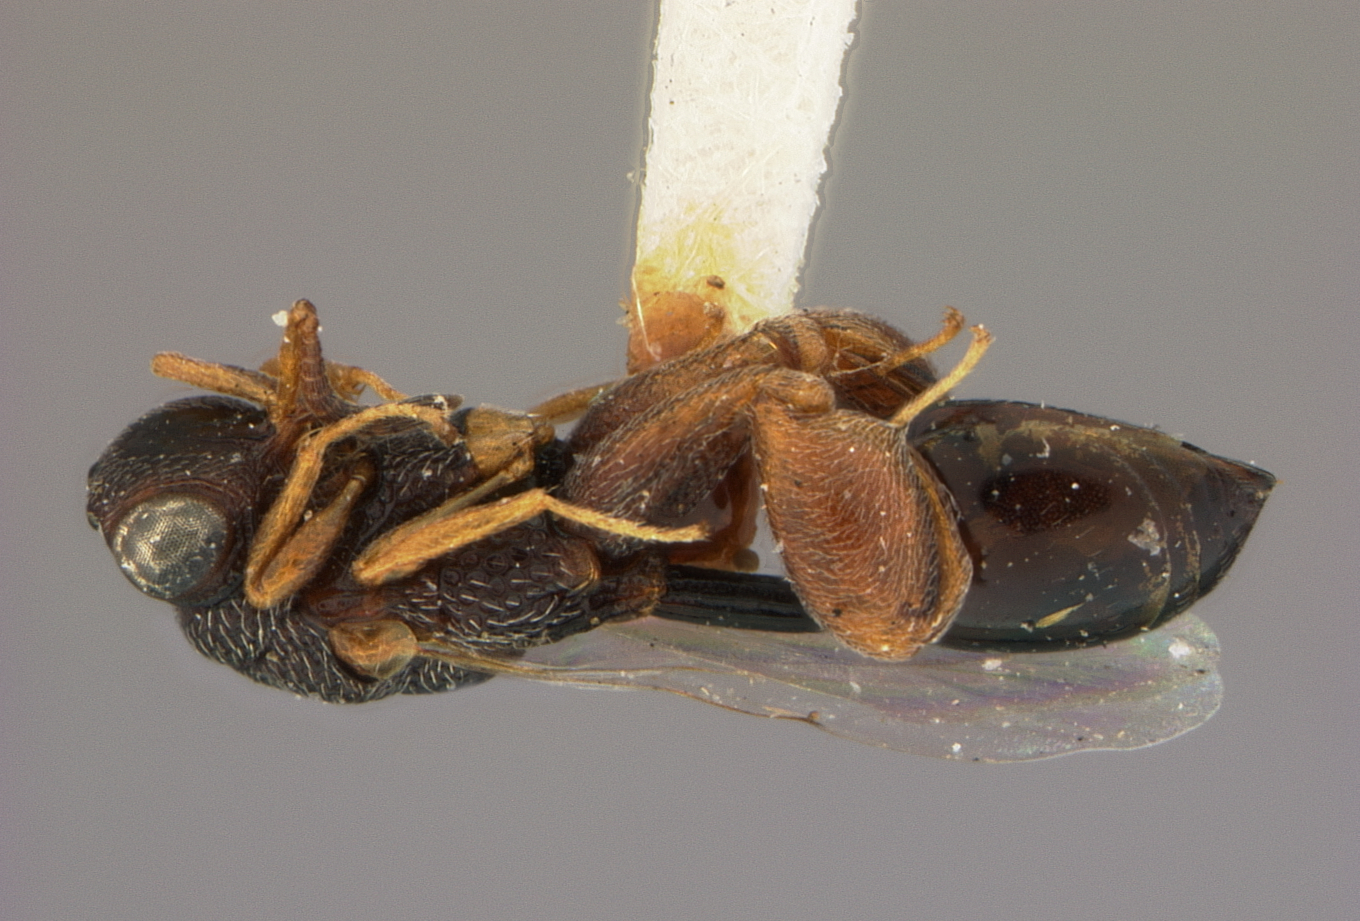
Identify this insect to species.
Anacryptus koebelei
